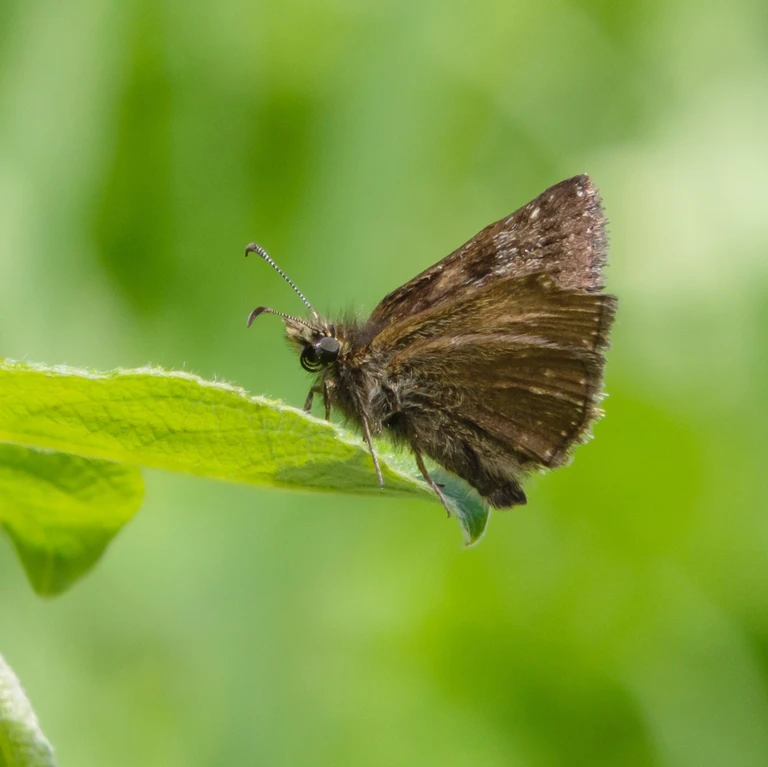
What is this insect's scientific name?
Erynnis tages
